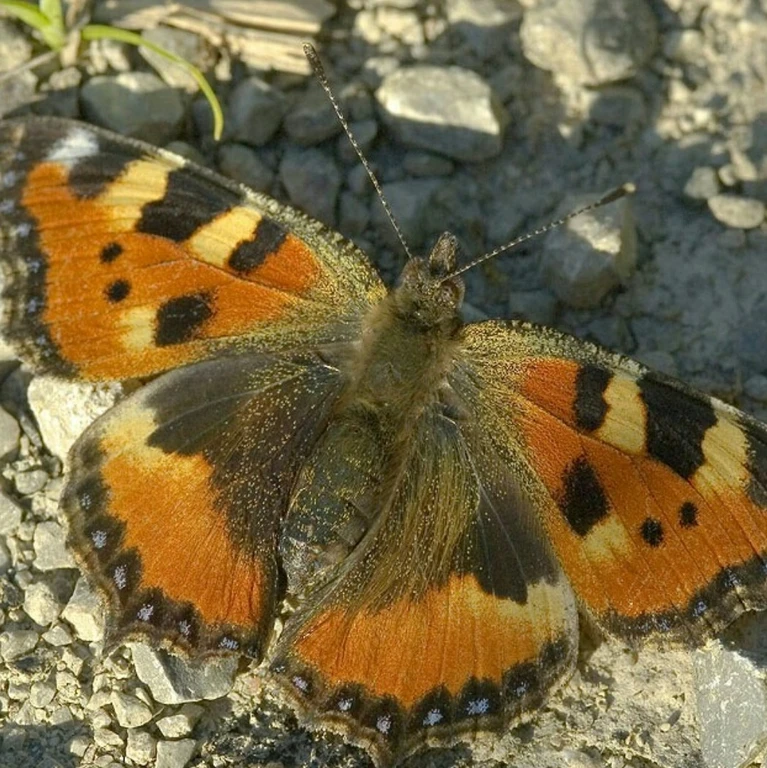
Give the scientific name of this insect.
Aglais urticae
